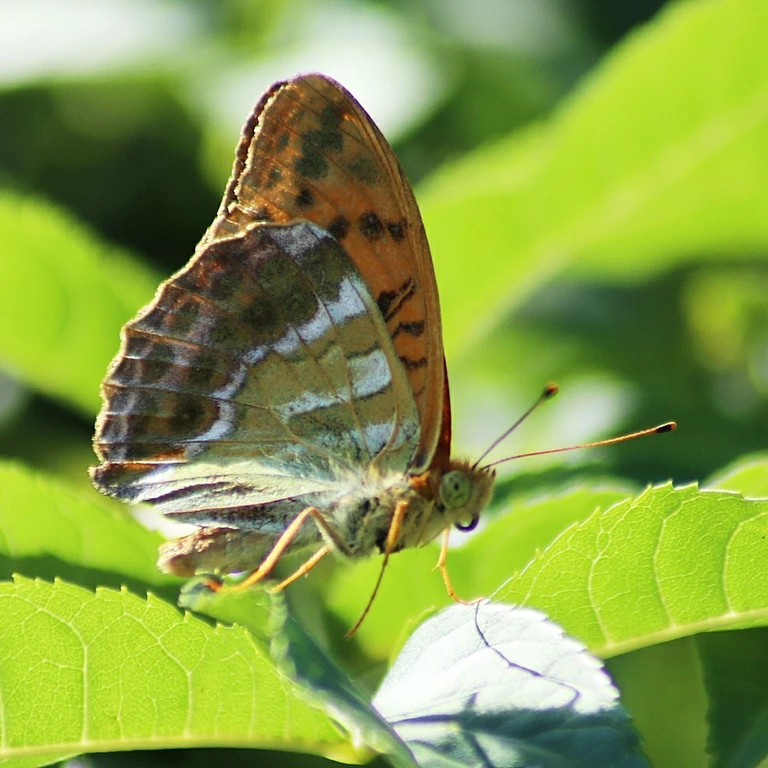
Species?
Argynnis paphia
